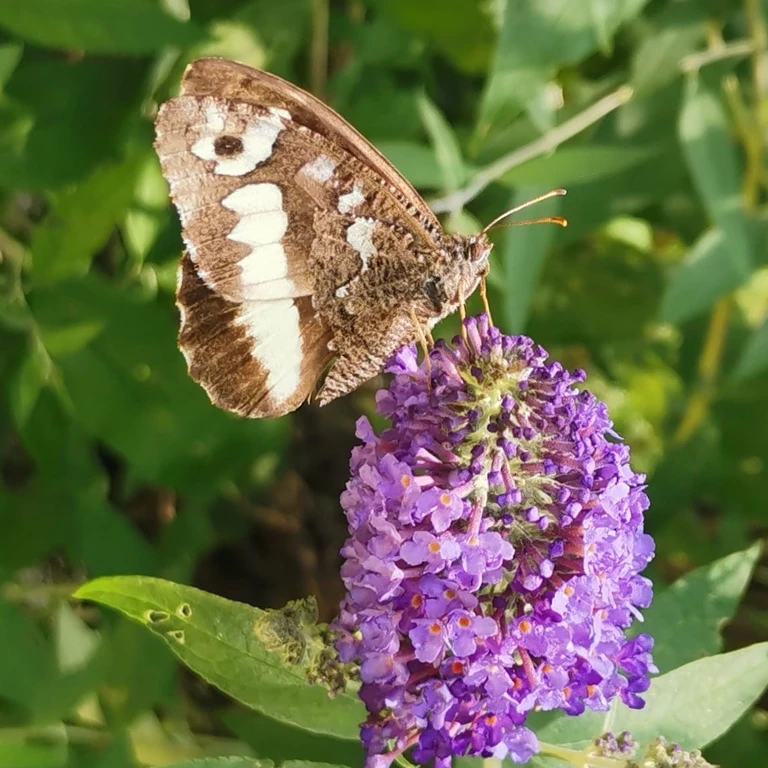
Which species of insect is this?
Brintesia circe
